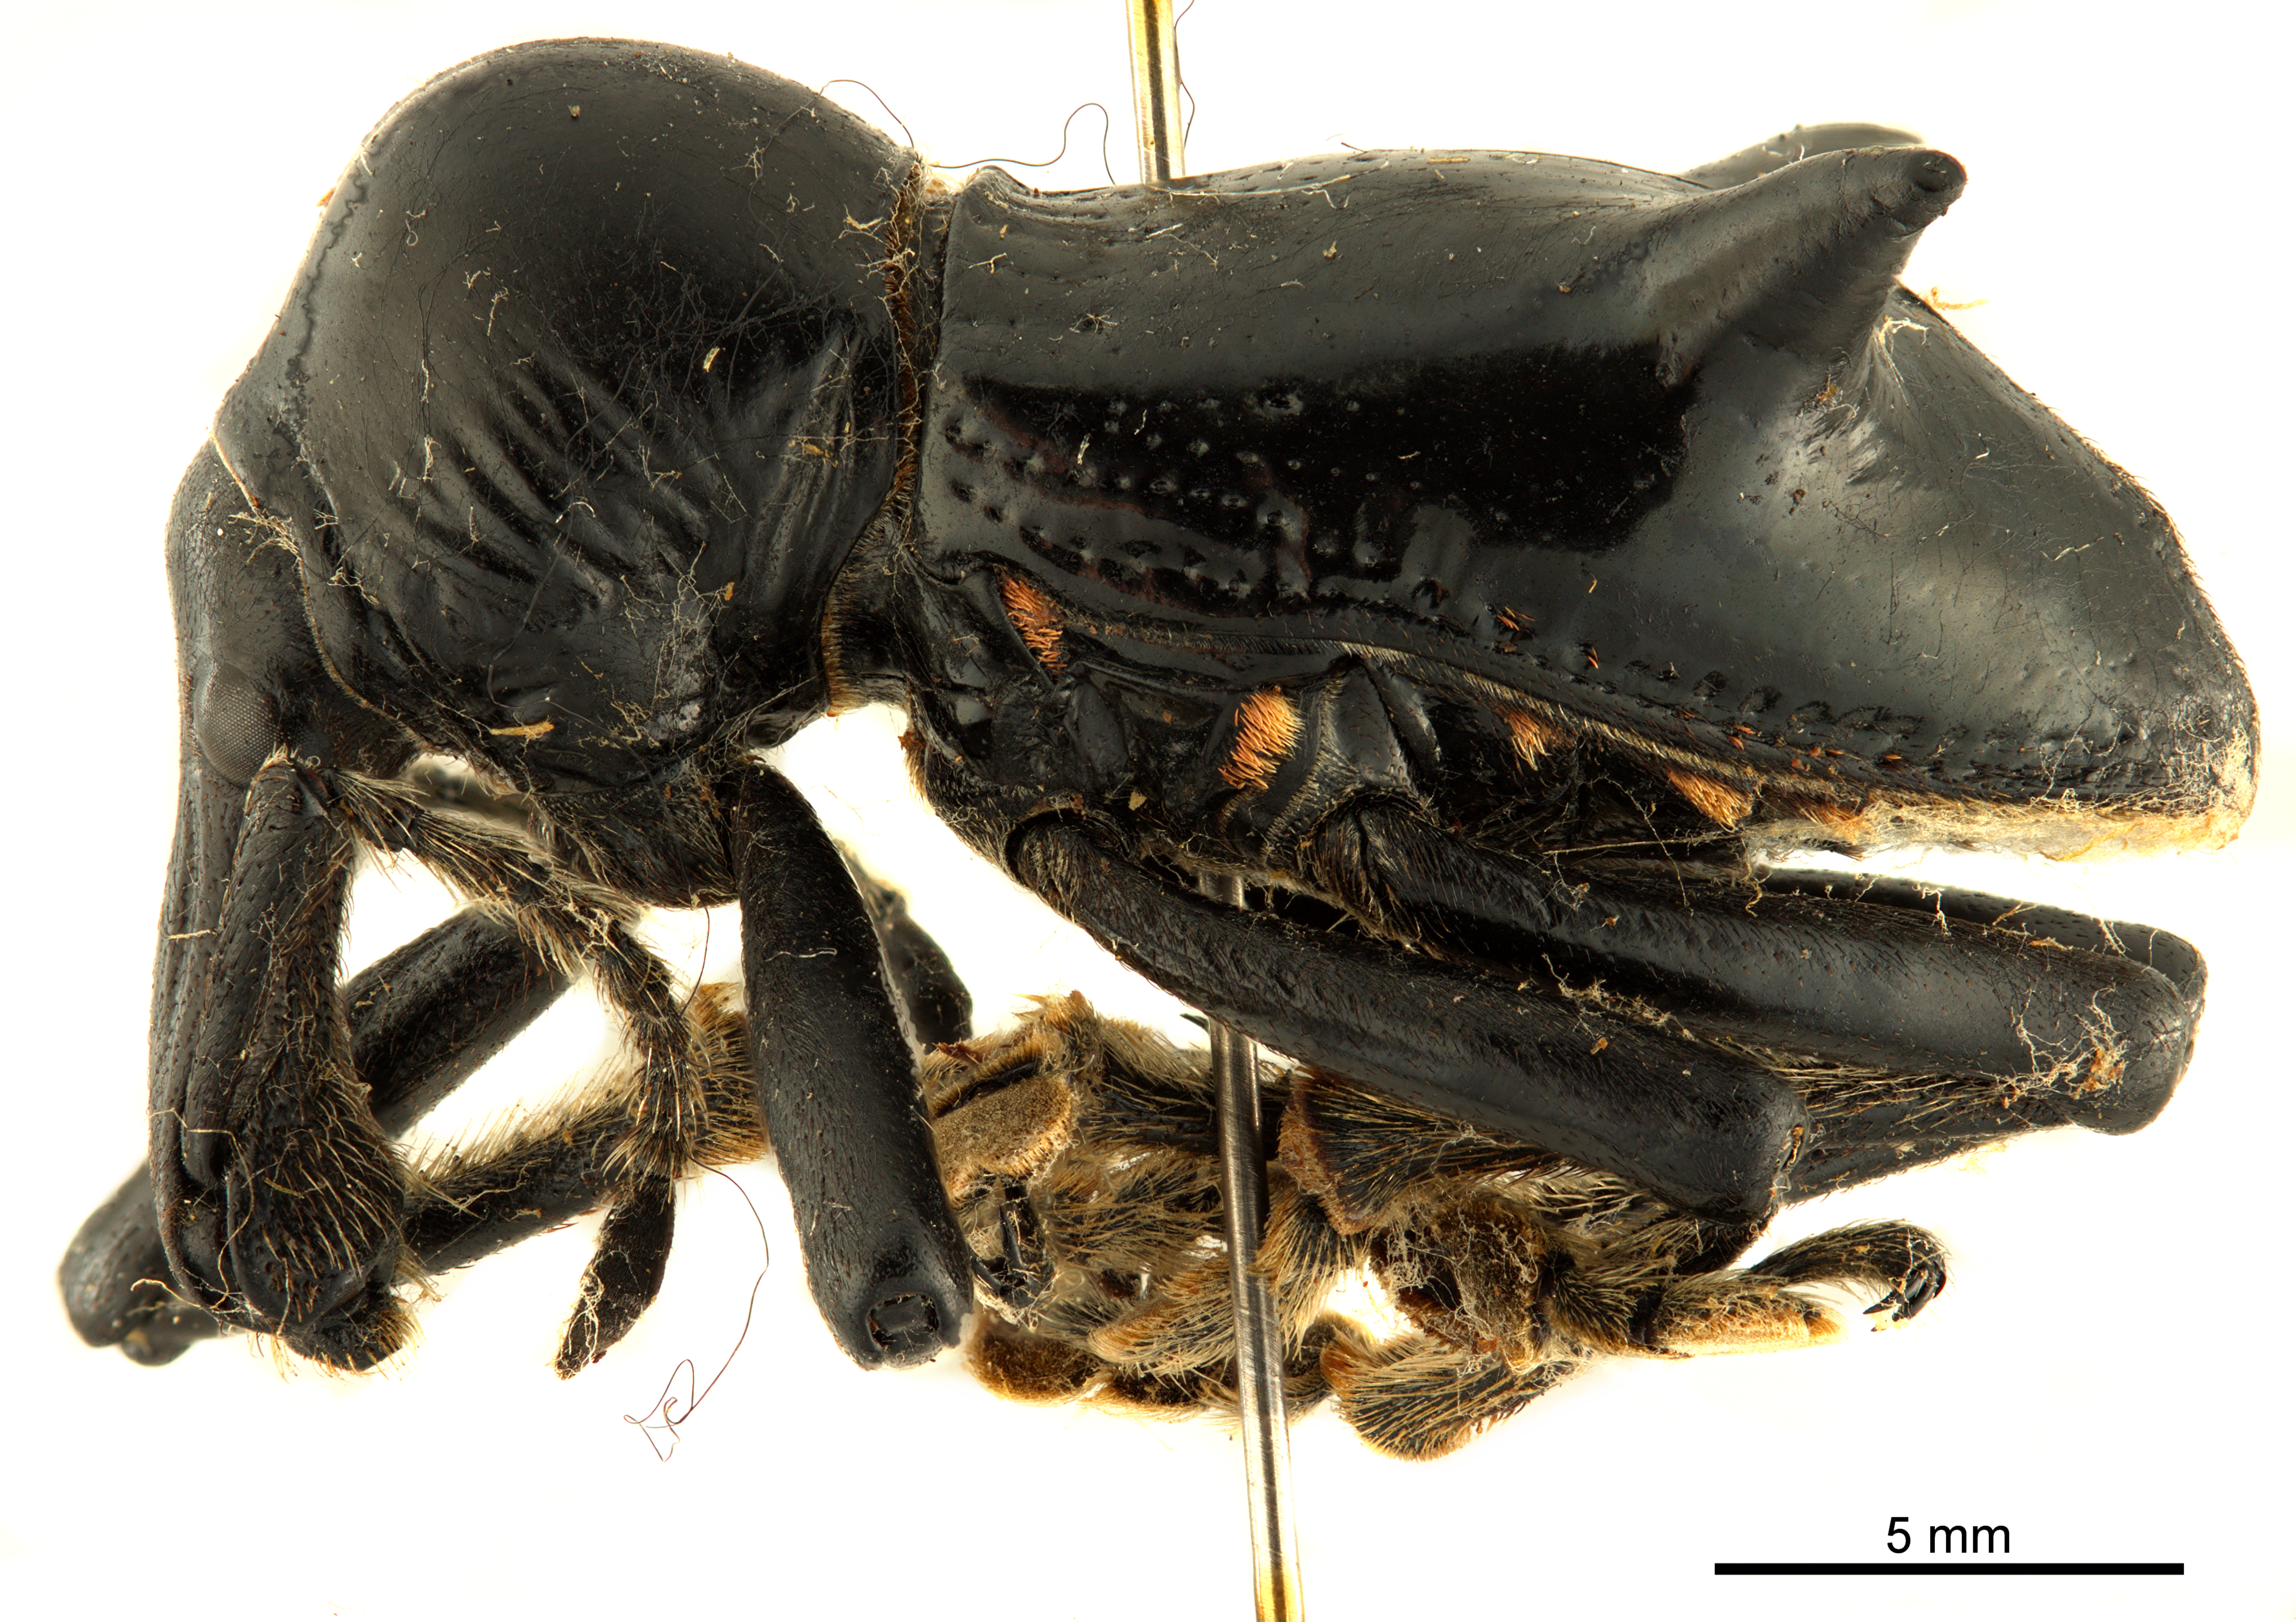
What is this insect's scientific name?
Gymnopholus weiskei
